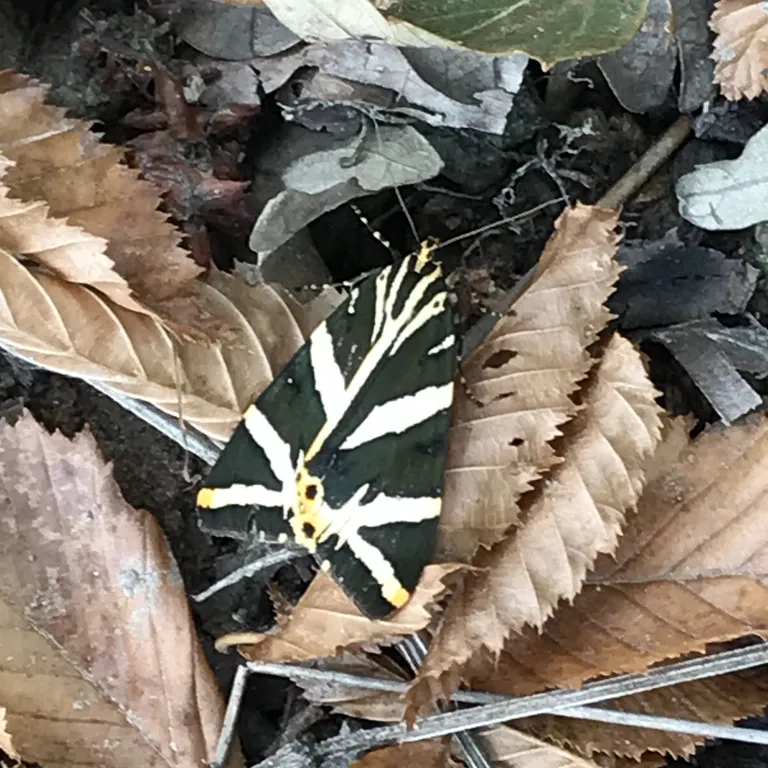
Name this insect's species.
Euplagia quadripunctaria
